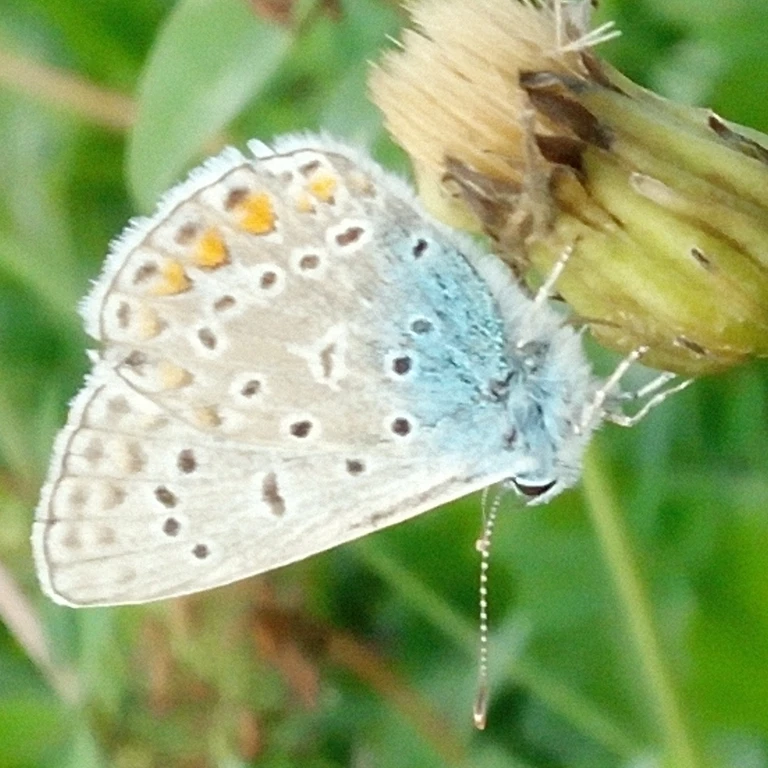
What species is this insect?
Polyommatus icarus
